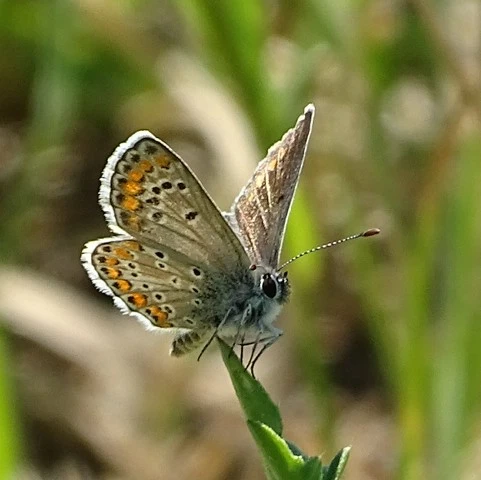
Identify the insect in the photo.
Aricia agestis/artaxerxes
